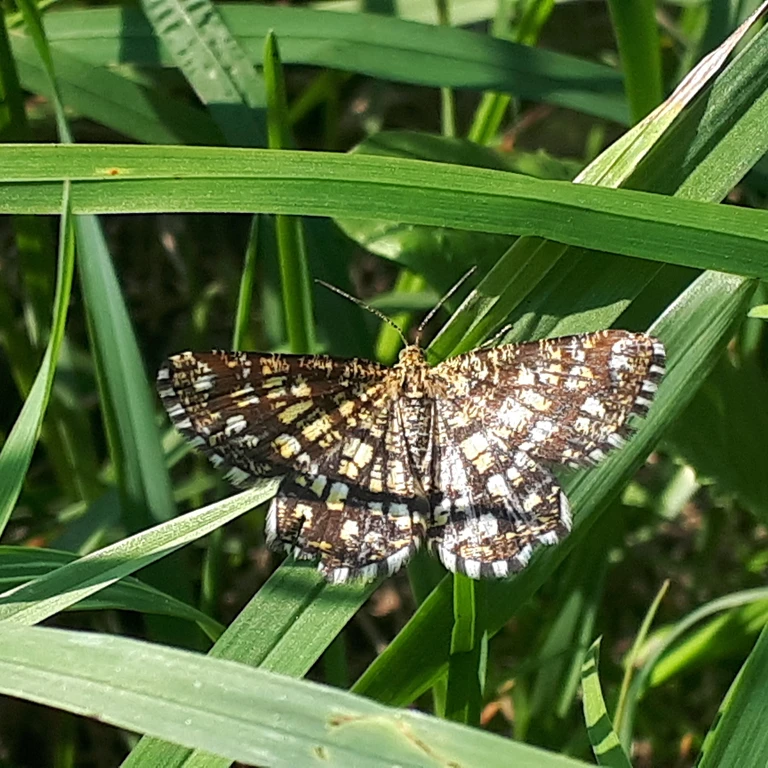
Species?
Chiasmia clathrata
